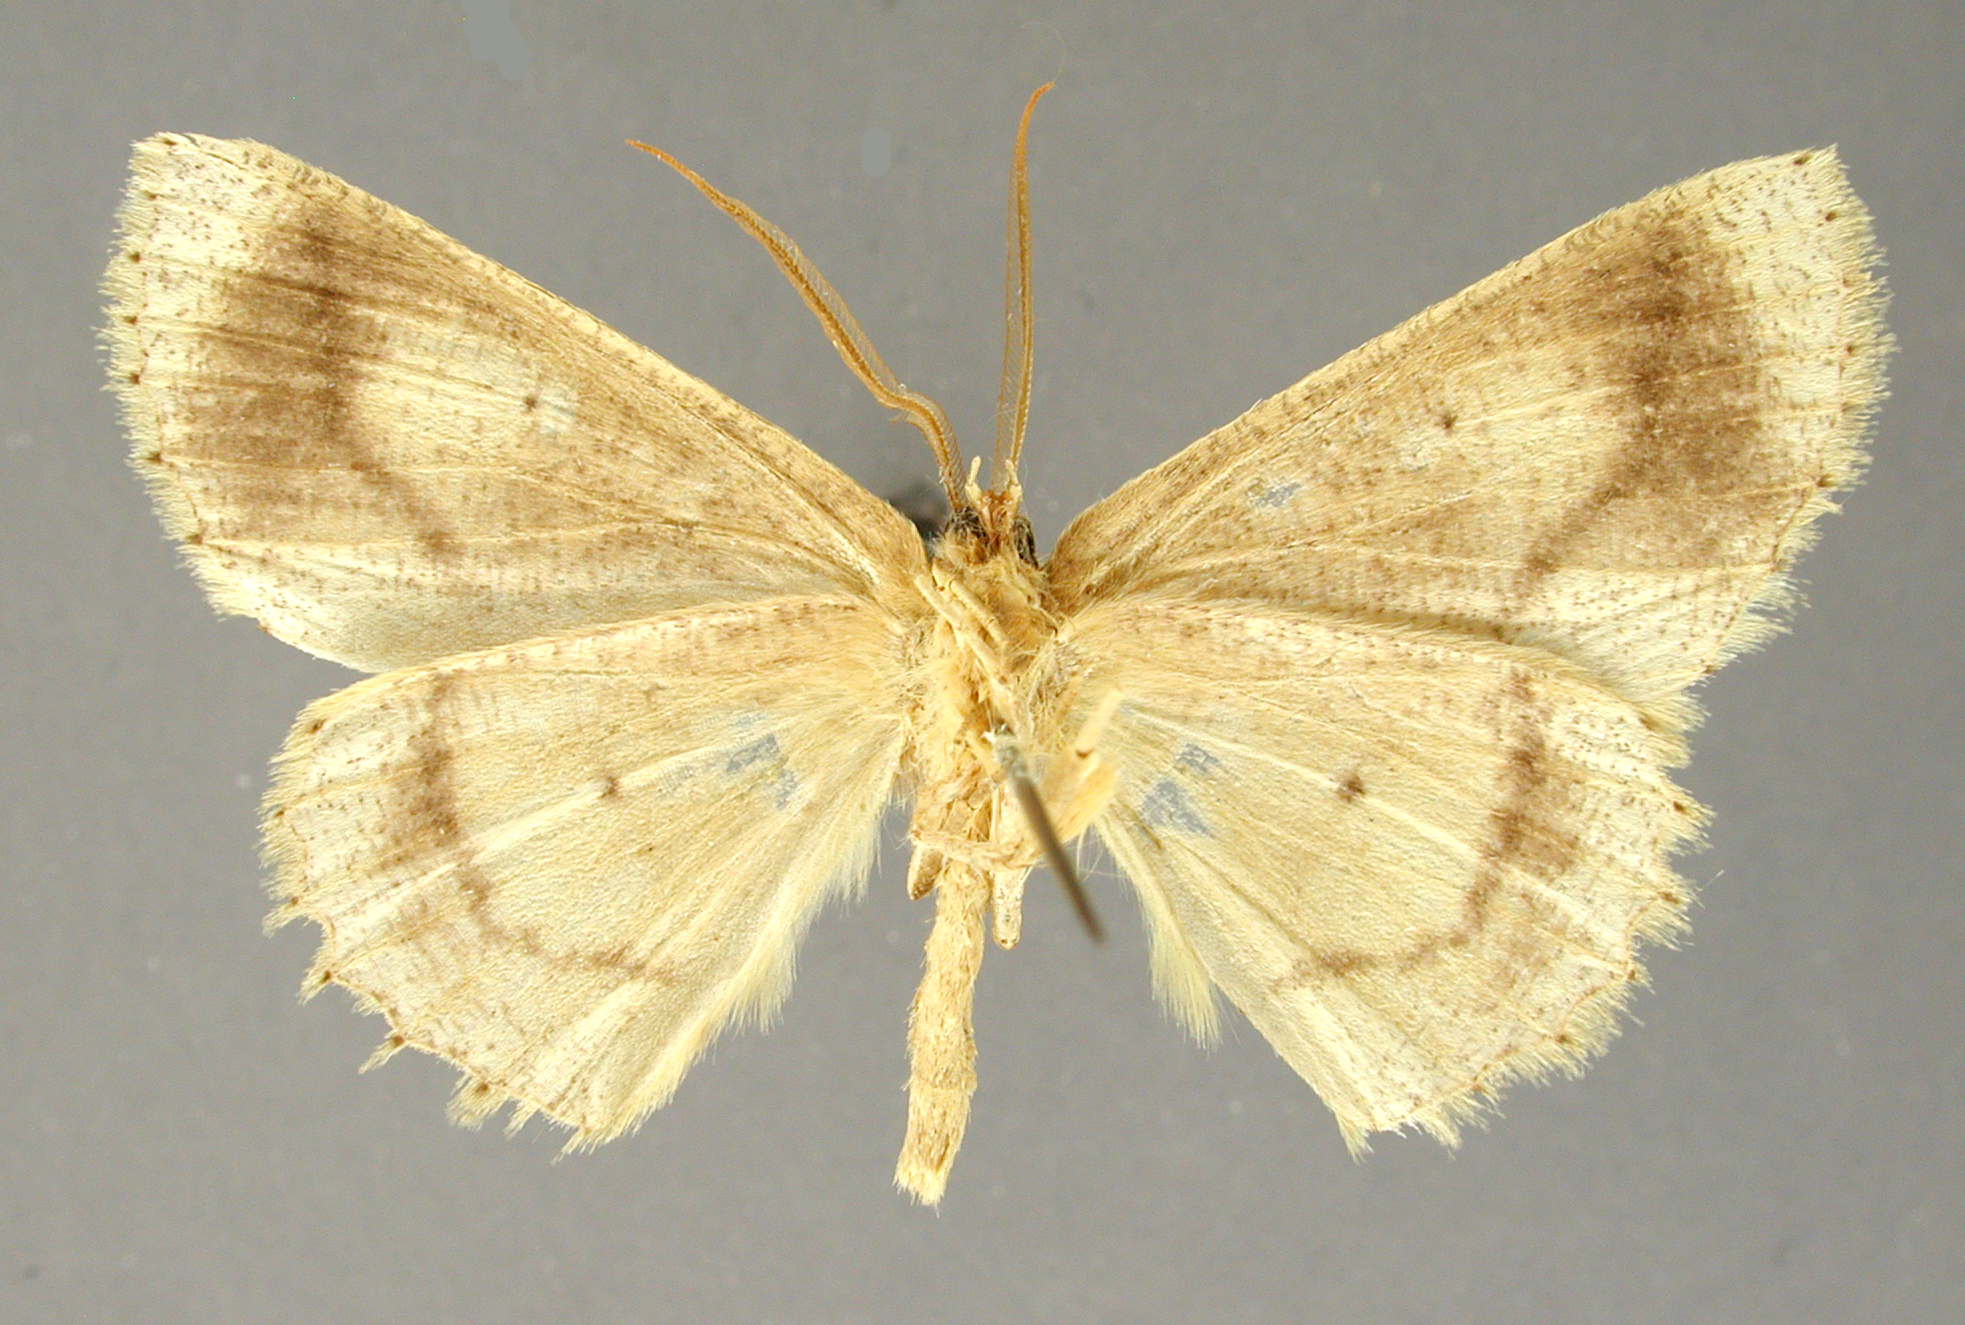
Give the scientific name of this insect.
Heteroctenia fimbripunctata
